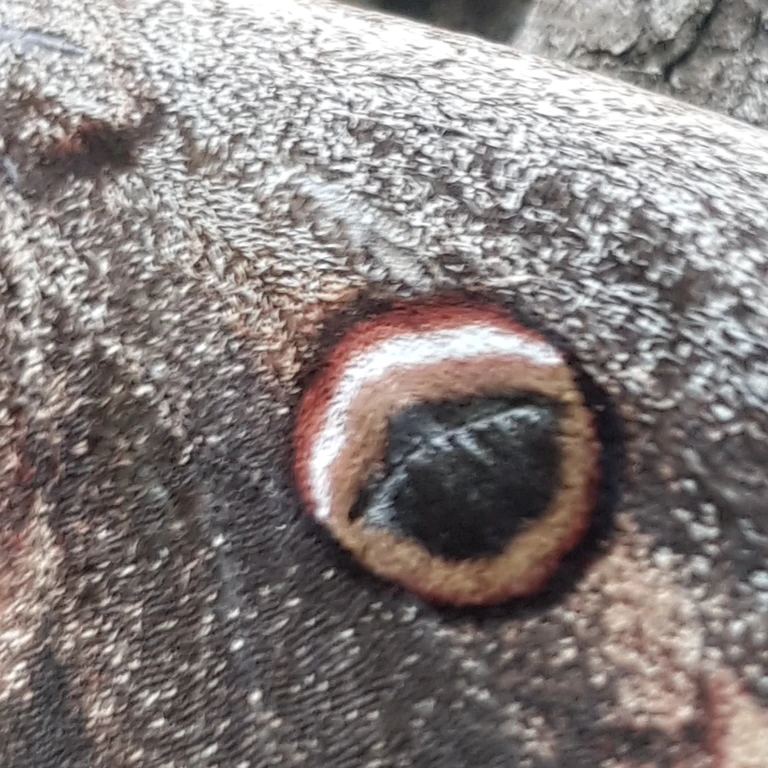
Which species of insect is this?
Saturnia pyri
